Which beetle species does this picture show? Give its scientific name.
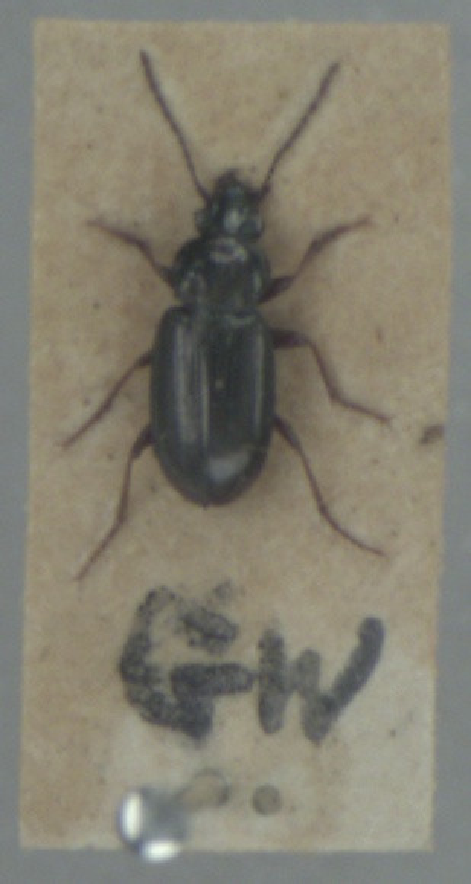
Pogonus chalceus
